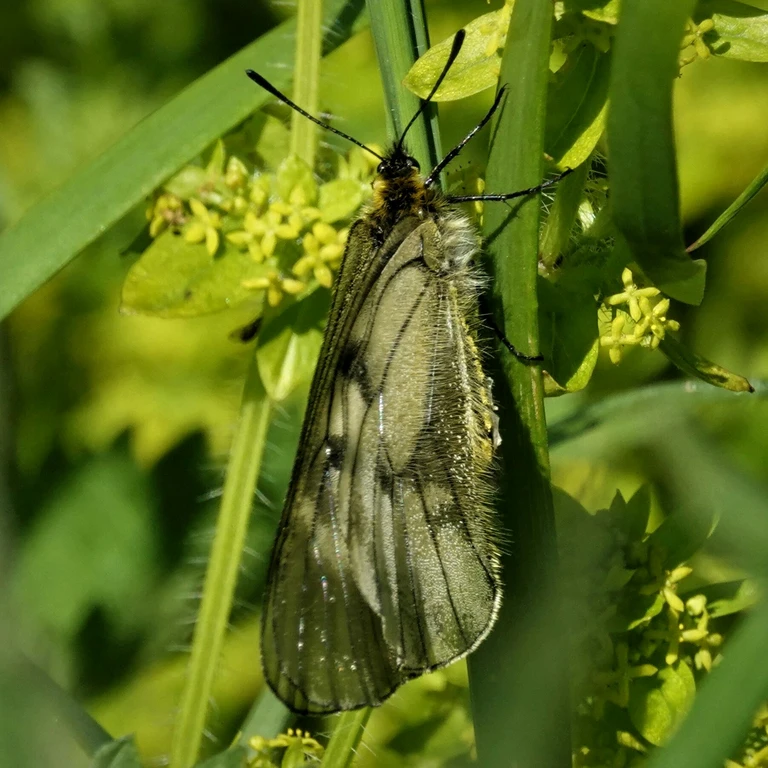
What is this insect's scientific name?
Parnassius mnemosyne
